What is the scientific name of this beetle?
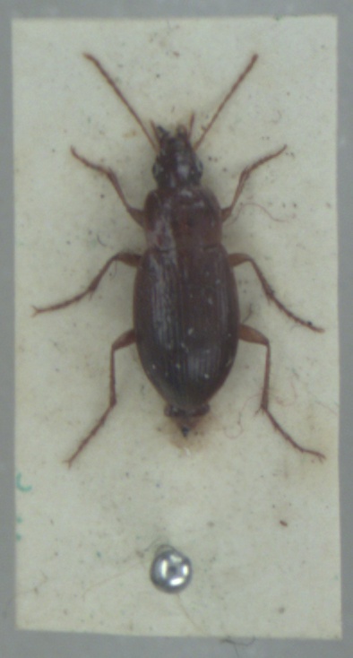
Calathus mollis
